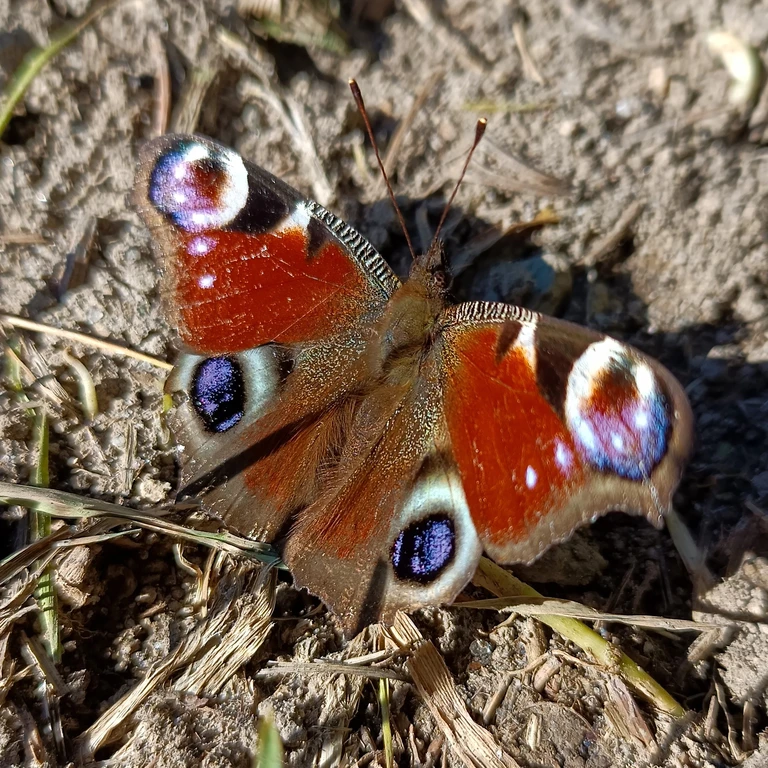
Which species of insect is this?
Aglais io
